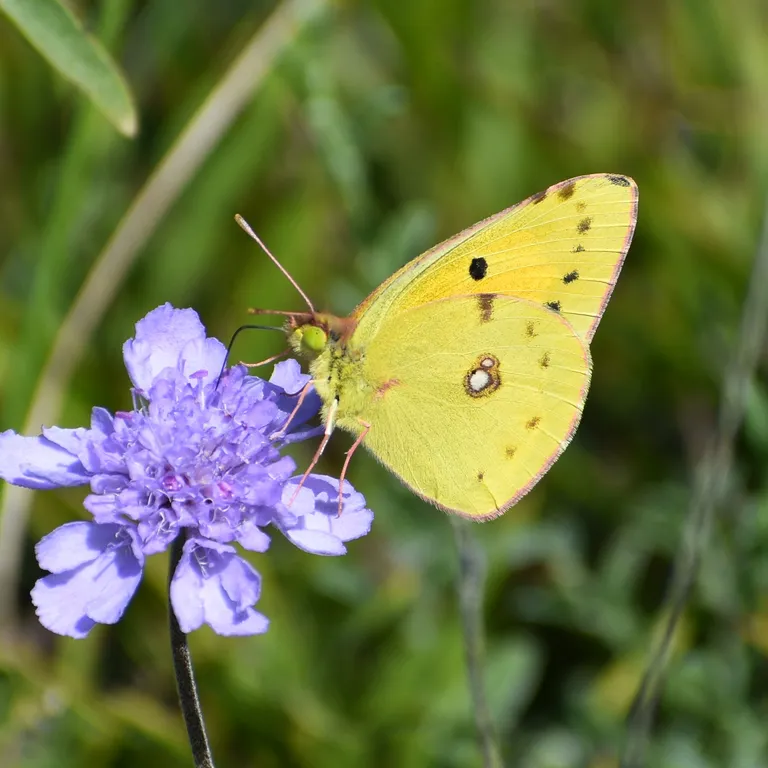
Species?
Colias croceus
